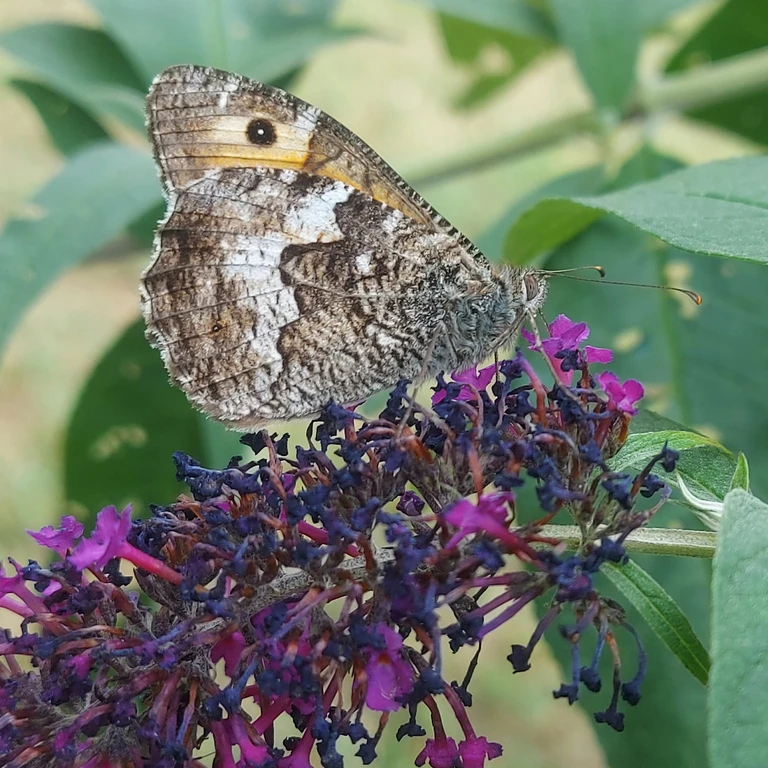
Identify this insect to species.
Hipparchia semele
